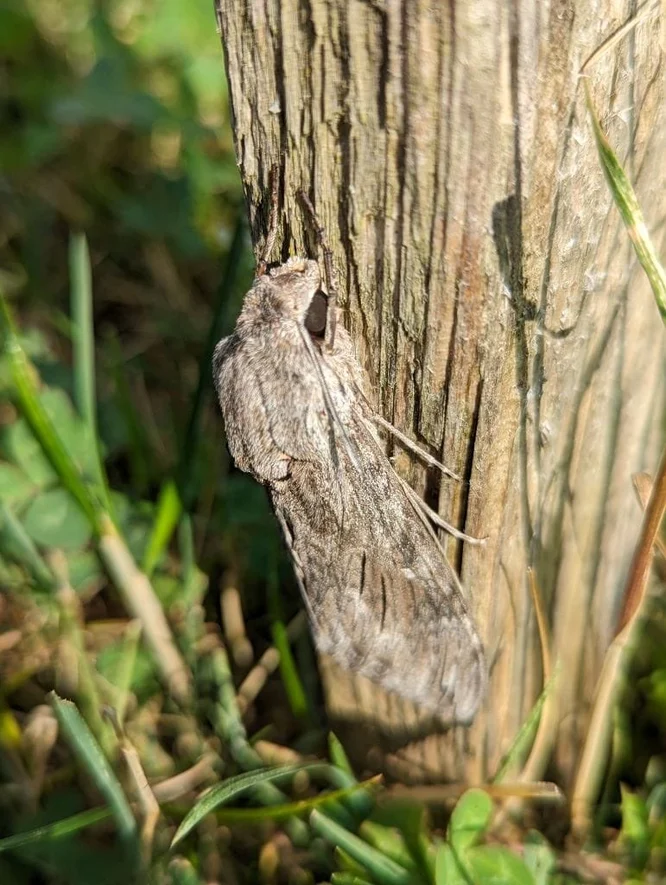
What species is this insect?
Agrius convolvuli
